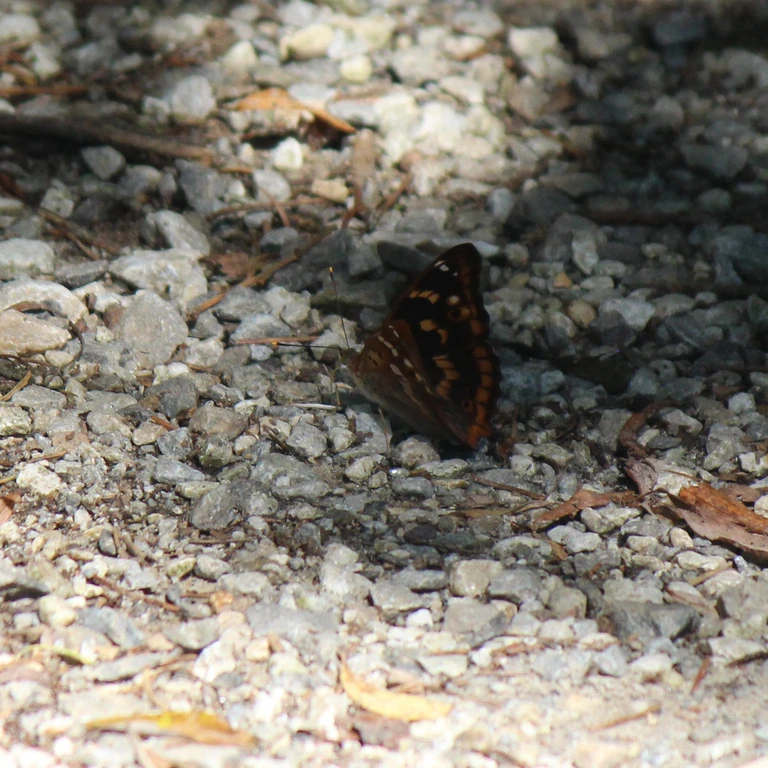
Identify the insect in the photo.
Apatura ilia
